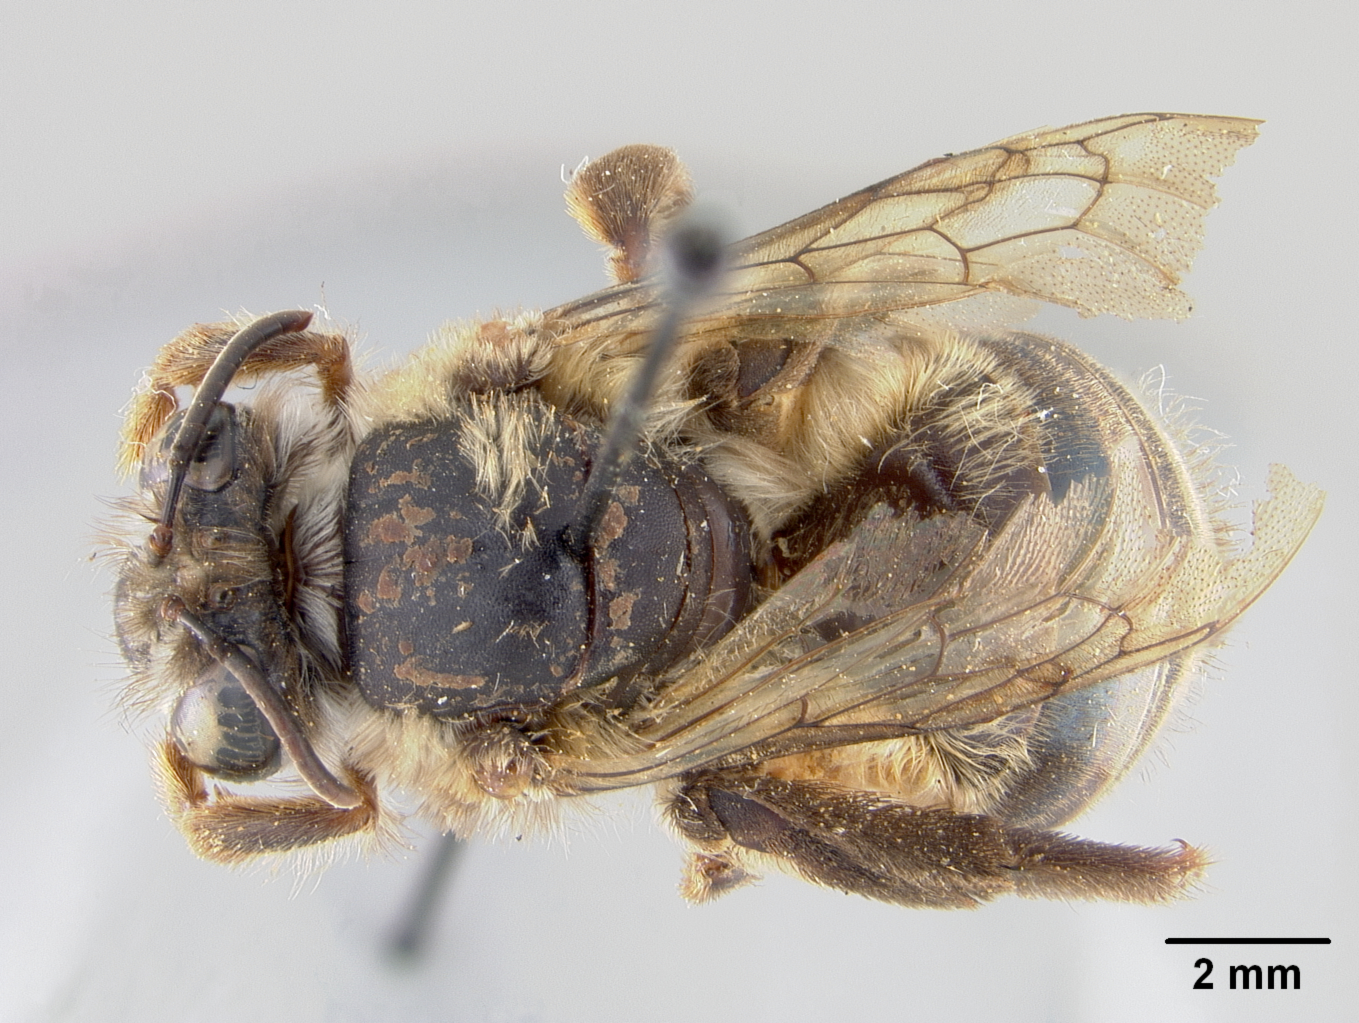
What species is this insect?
Ptiloglossa hondurasica
